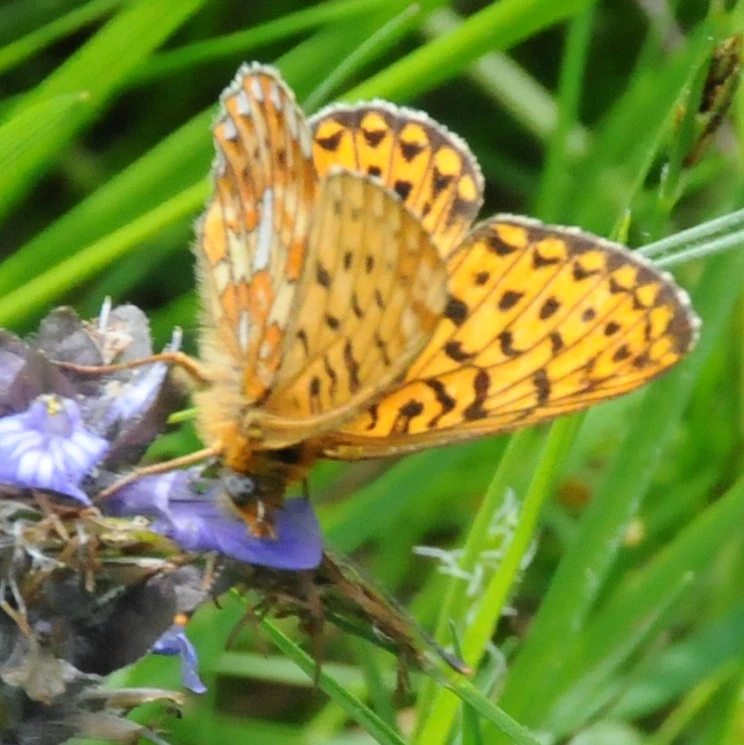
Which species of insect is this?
Boloria euphrosyne (also Clossiana euphrosyne)
